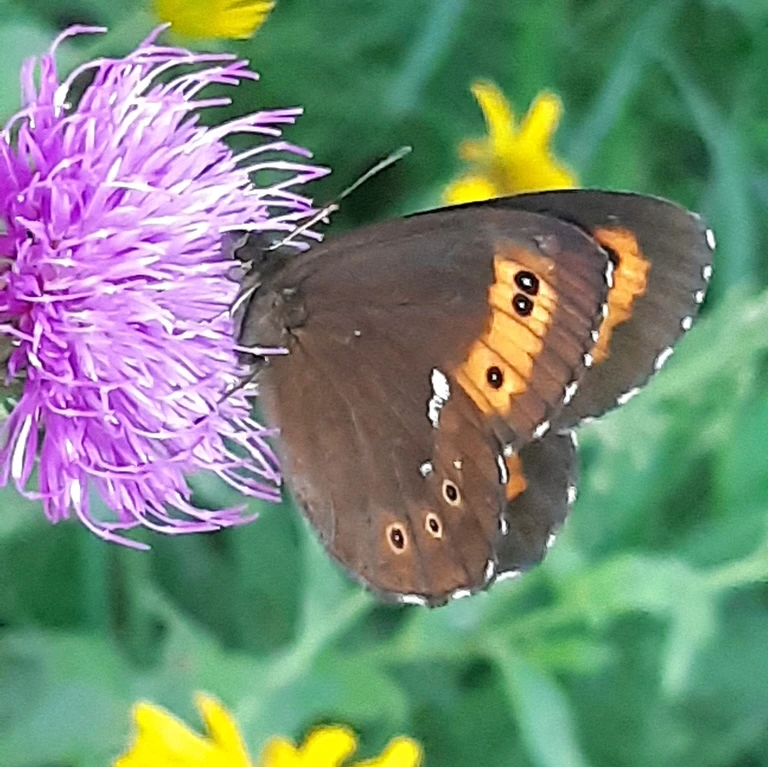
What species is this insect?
Erebia ligea
